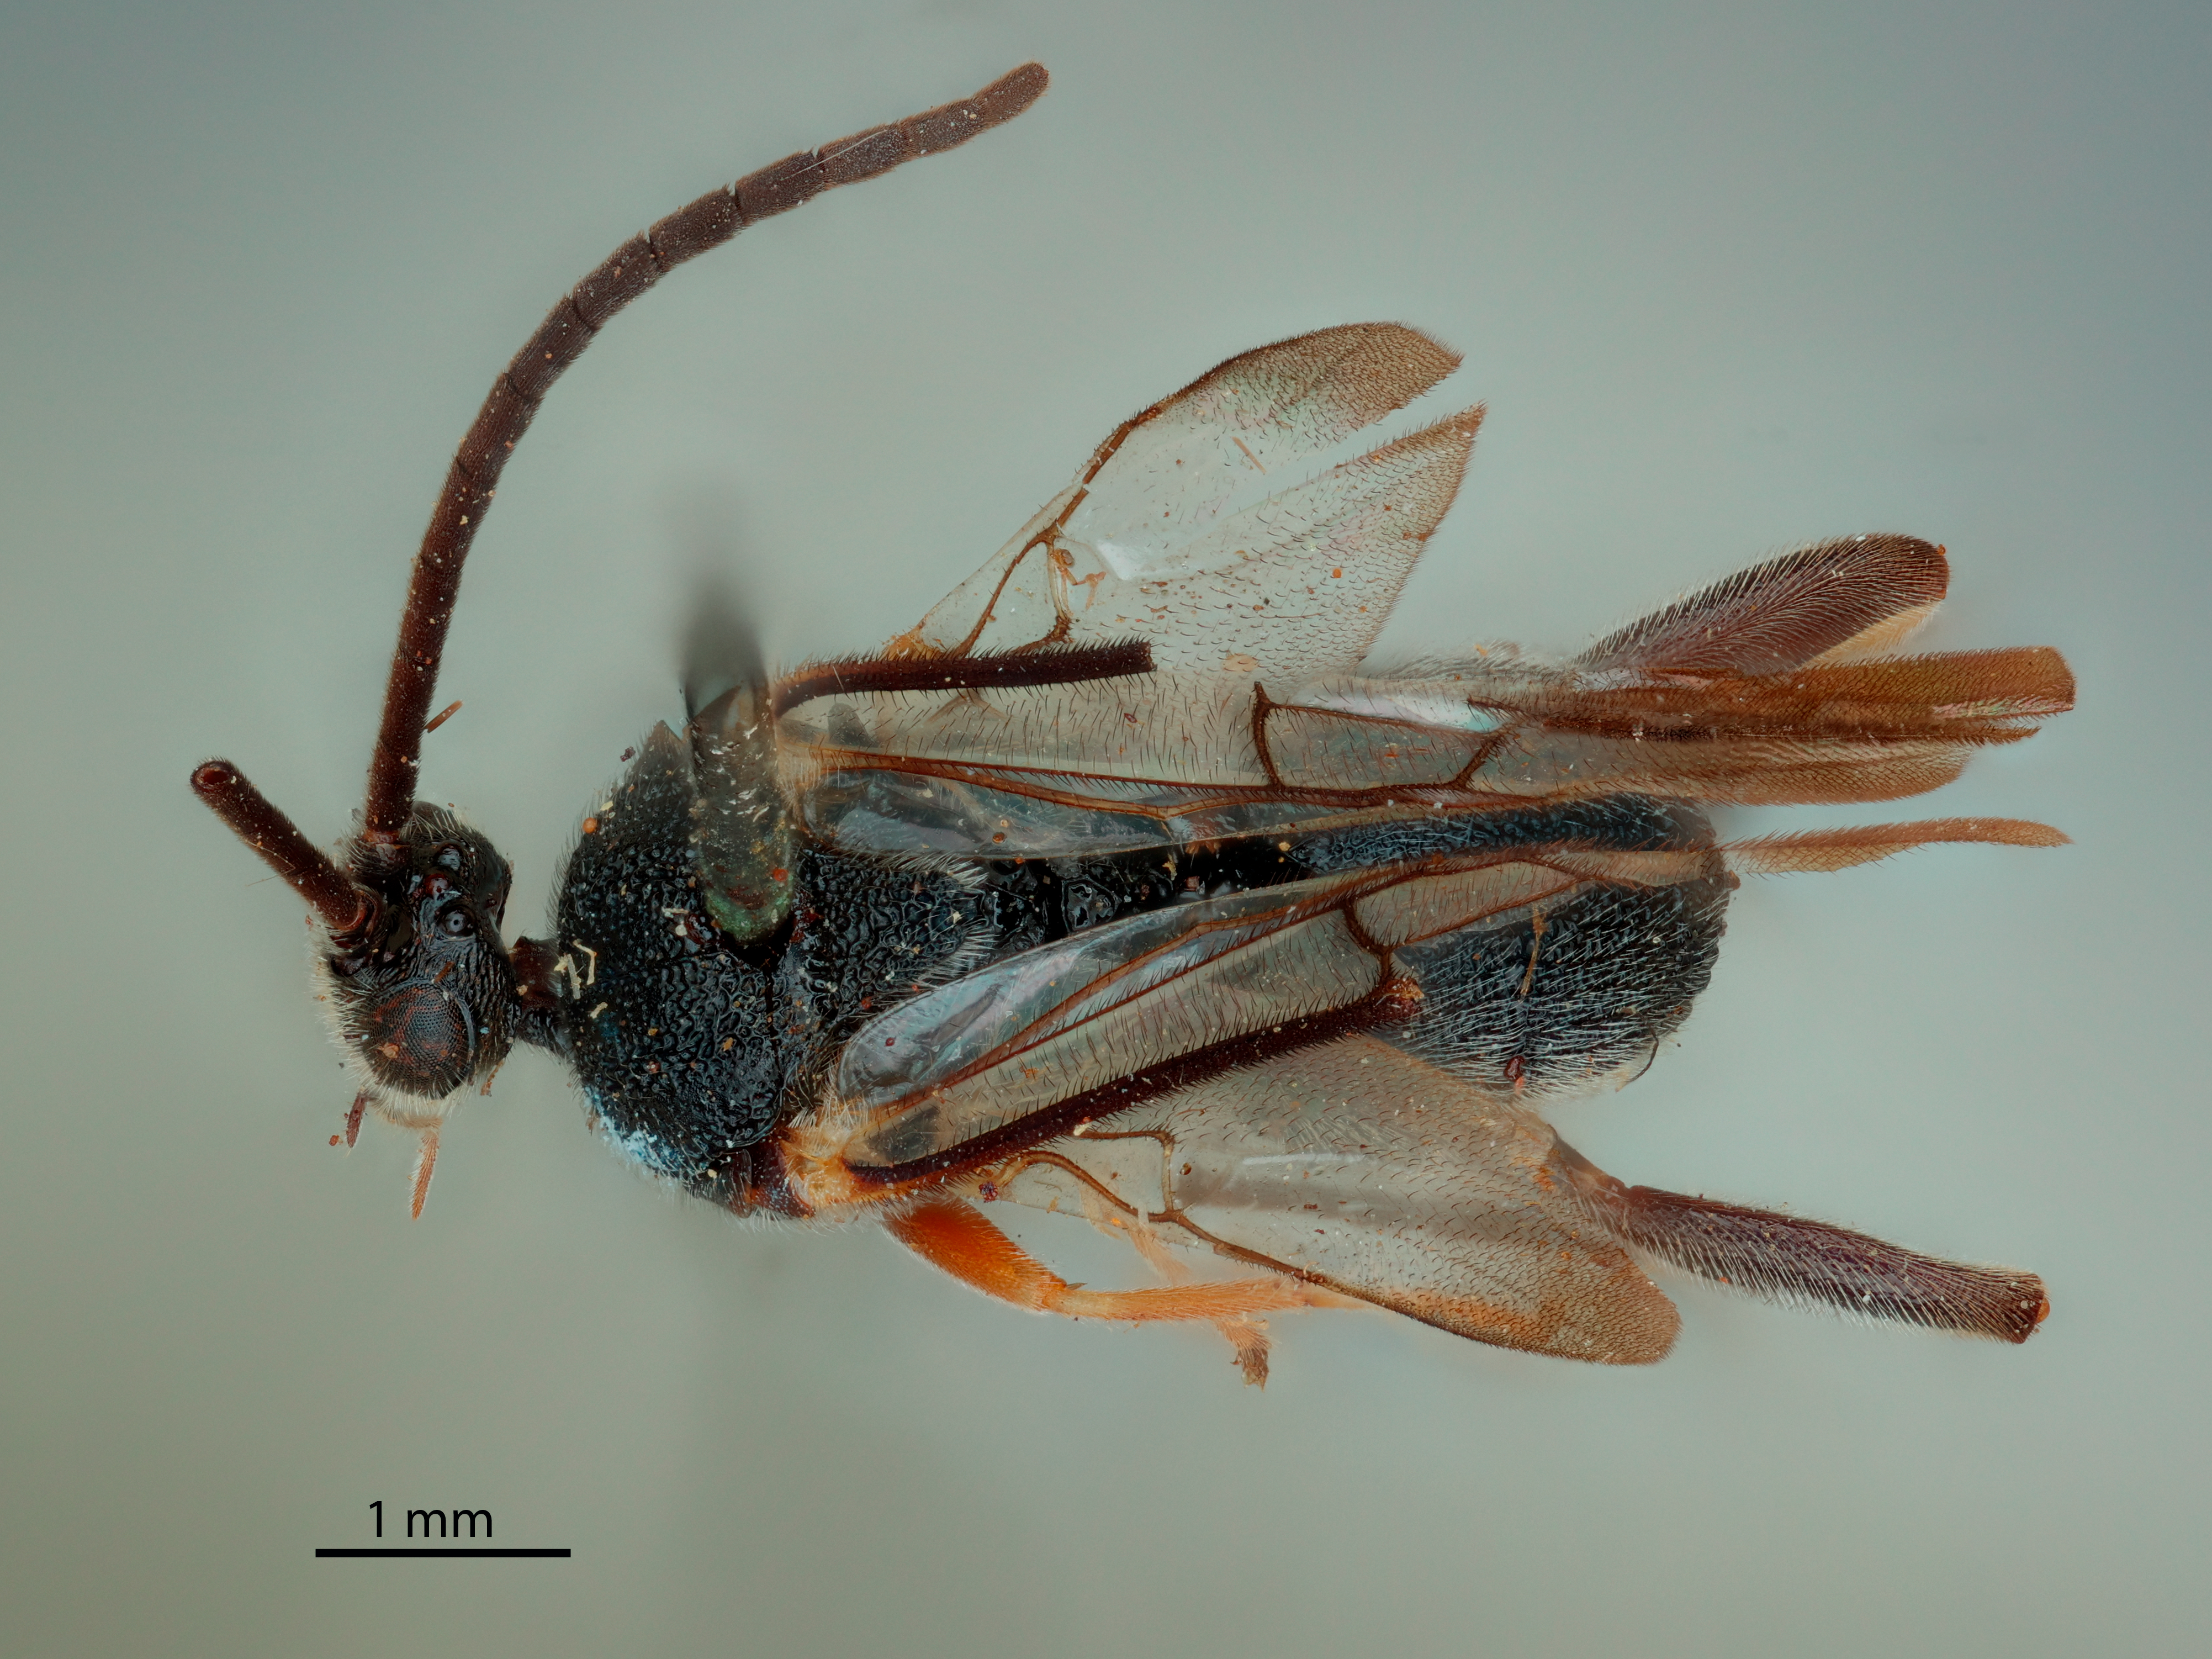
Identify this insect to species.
Odontofornica tagalog
